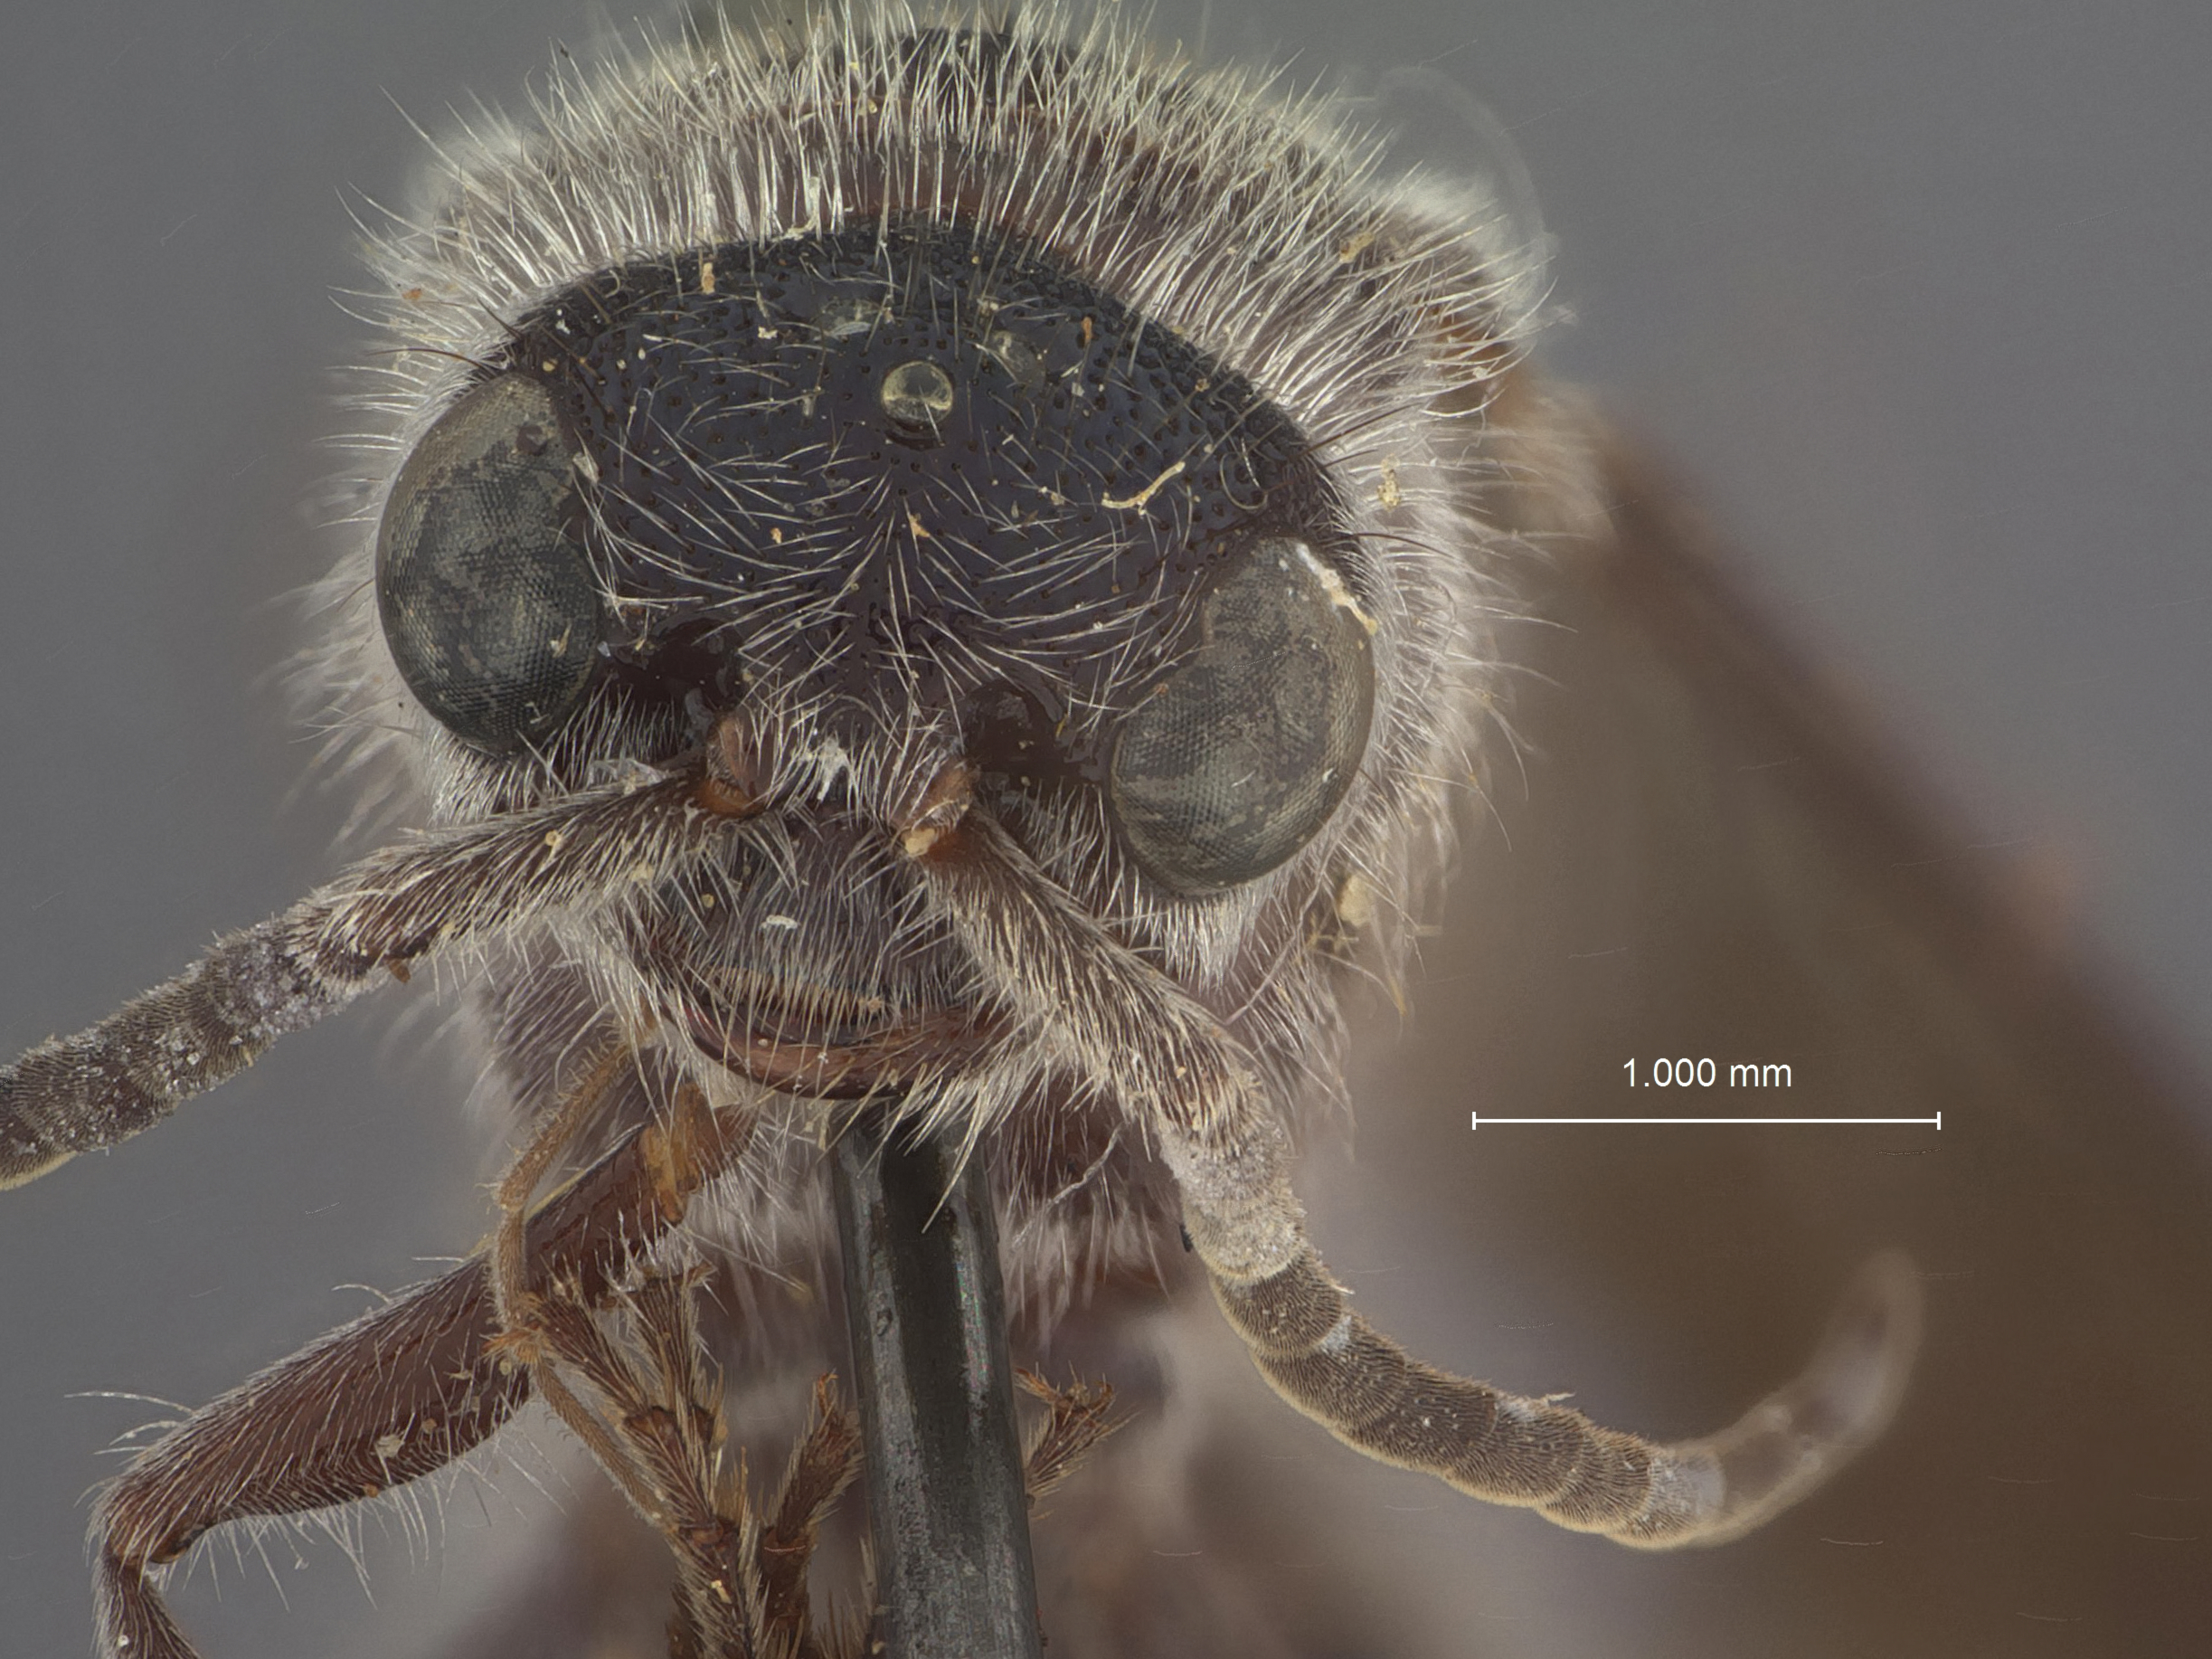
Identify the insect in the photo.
Squamulotilla eminula
